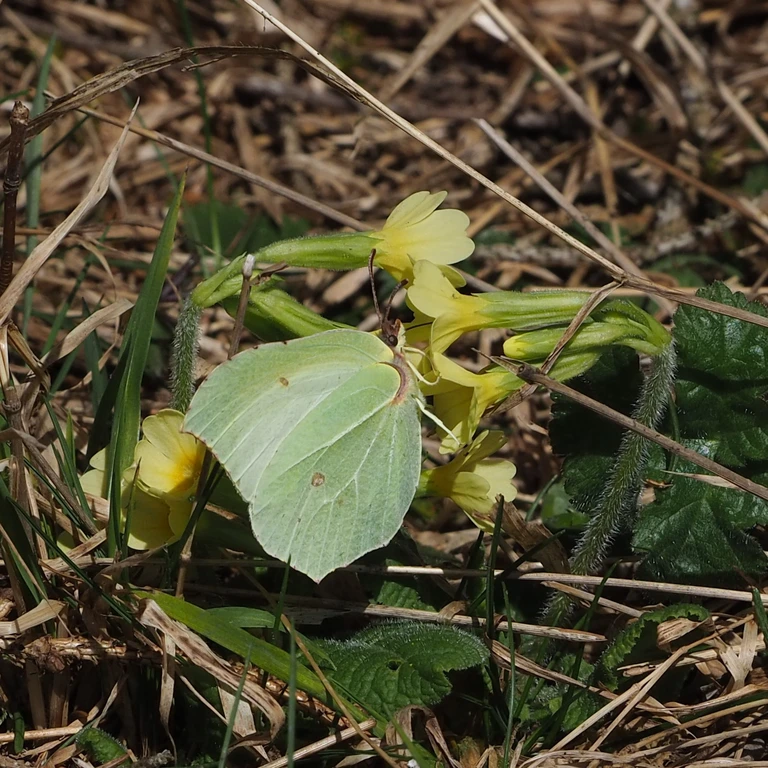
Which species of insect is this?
Gonepteryx rhamni
